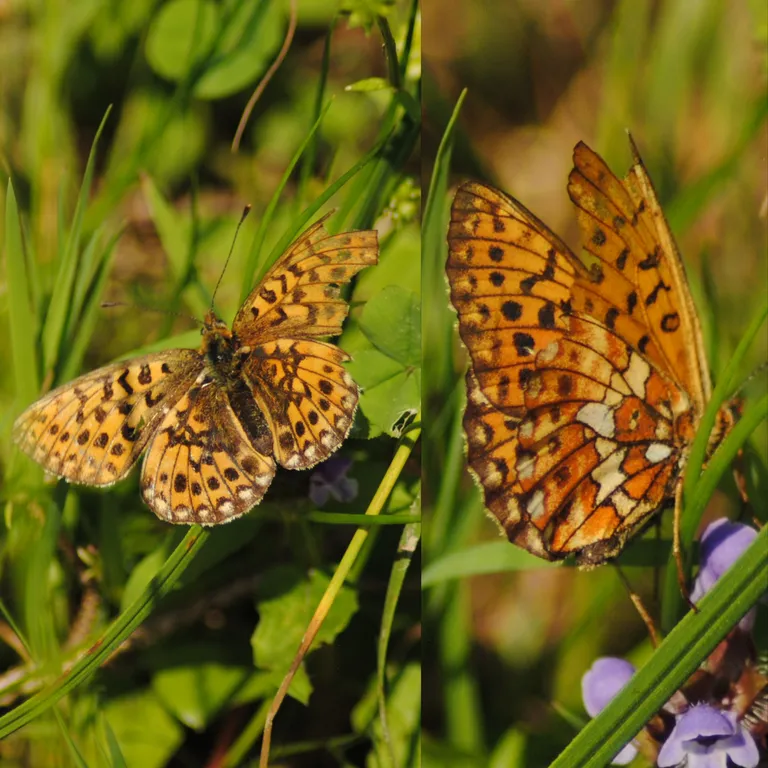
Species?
Boloria euphrosyne (also Clossiana euphrosyne)
